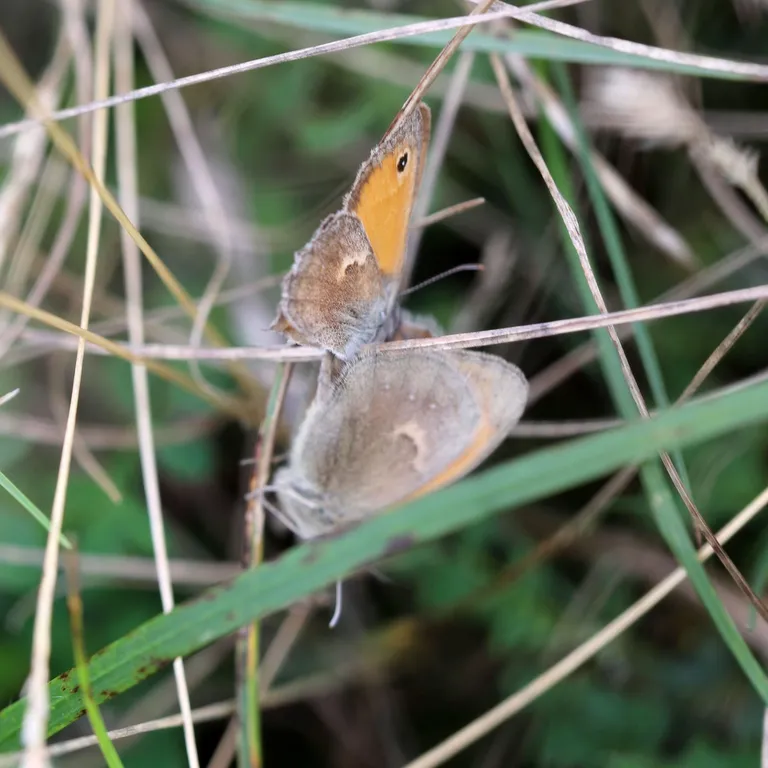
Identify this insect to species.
Coenonympha pamphilus
